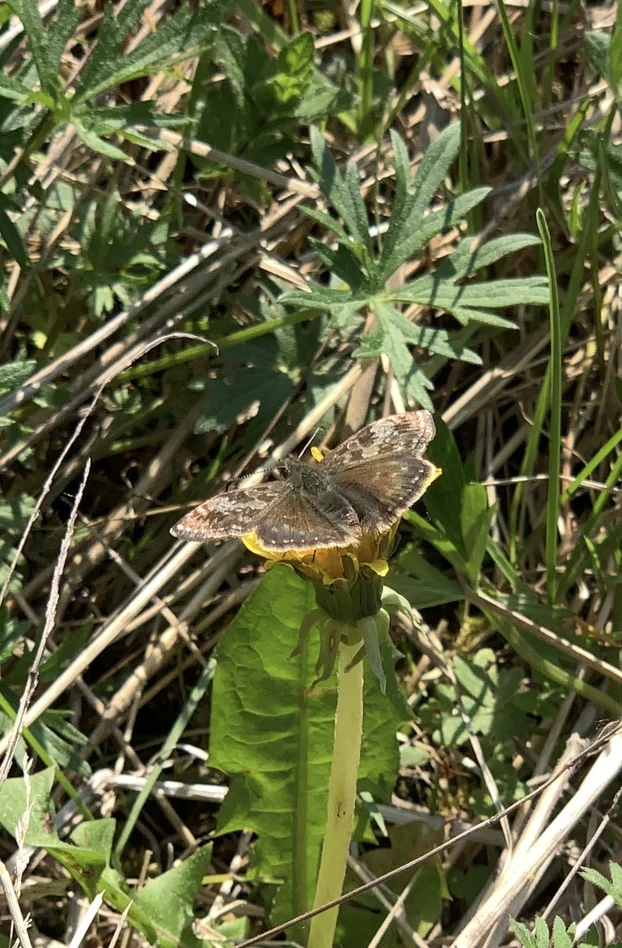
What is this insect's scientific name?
Erynnis tages
